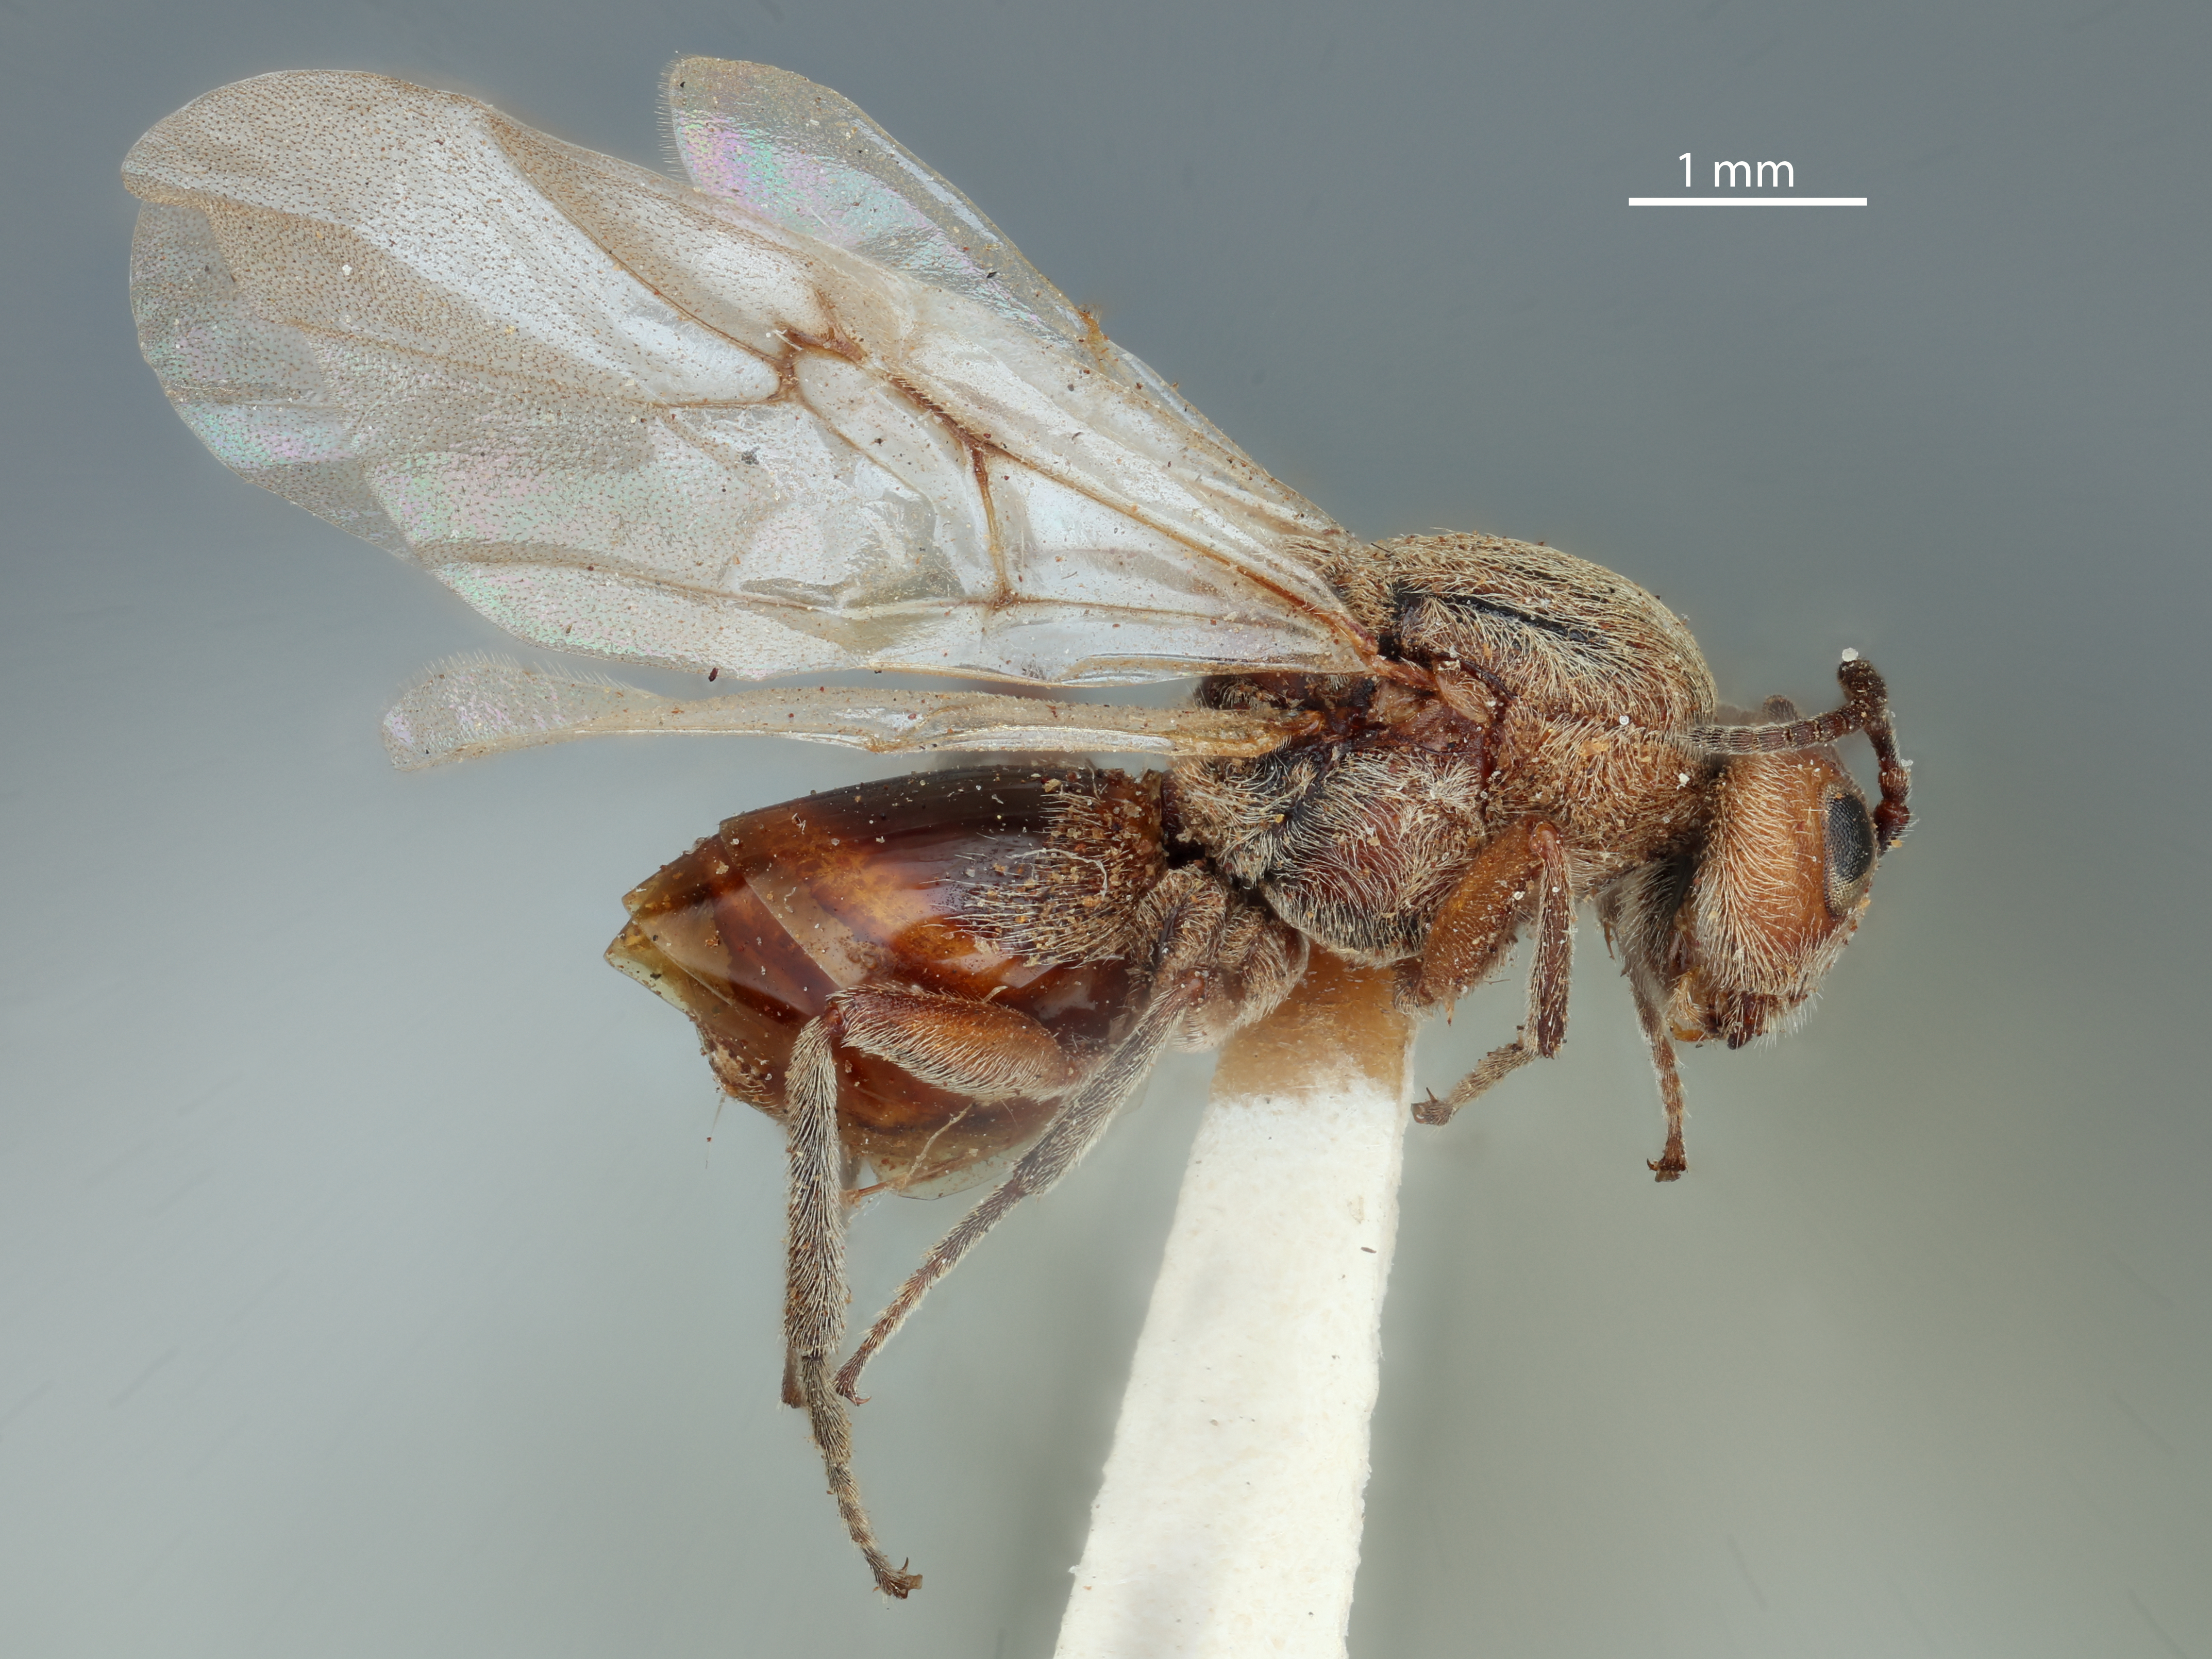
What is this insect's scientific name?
Callirhytis hartmani
